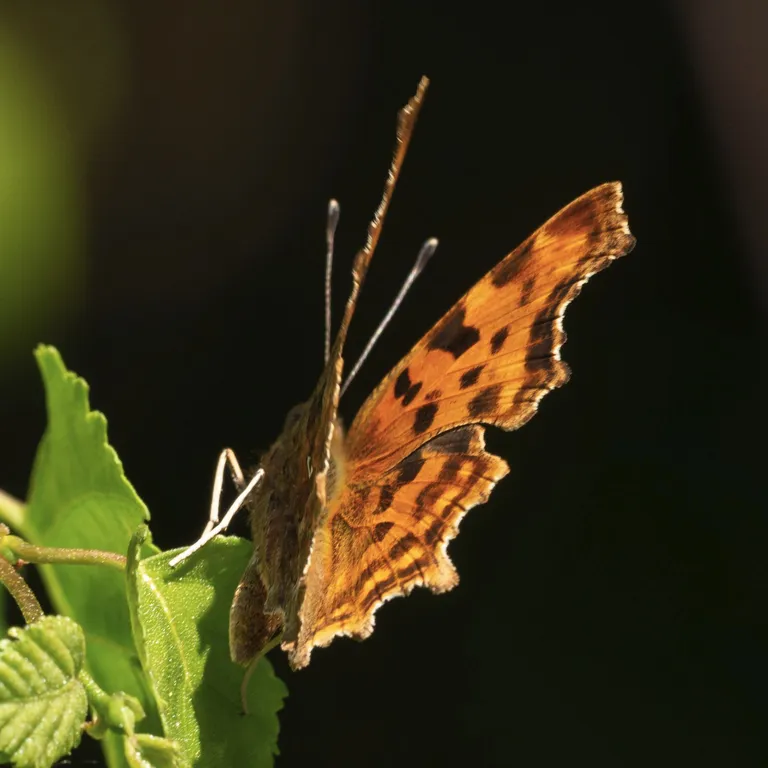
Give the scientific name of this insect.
Polygonia c-album
